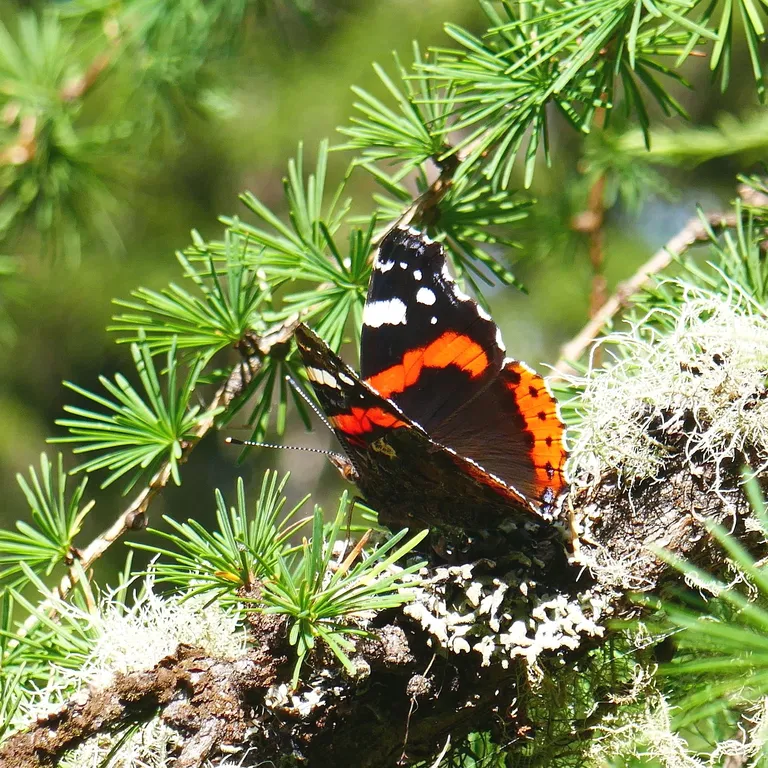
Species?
Vanessa atalanta
